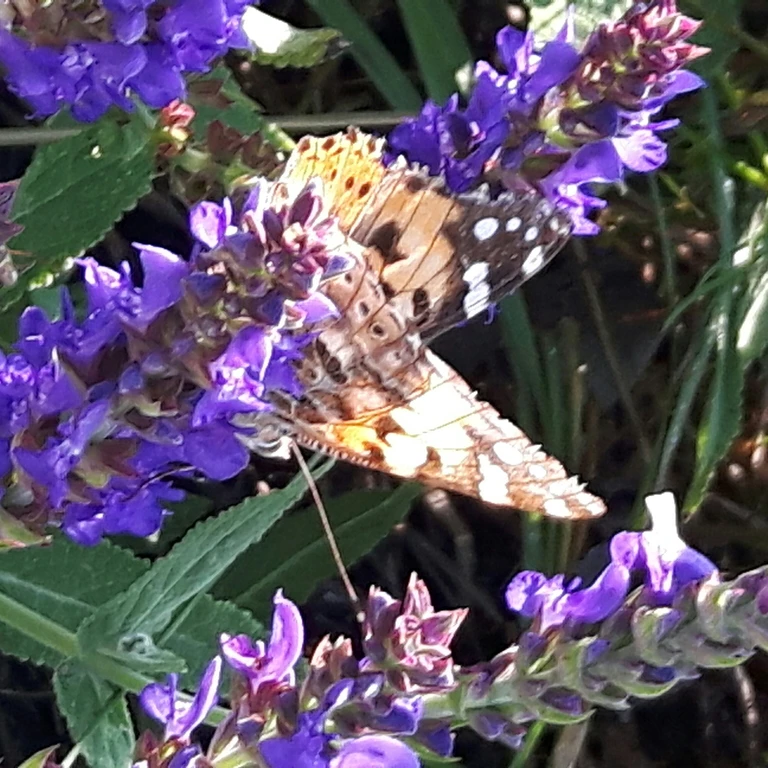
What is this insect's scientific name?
Vanessa cardui
